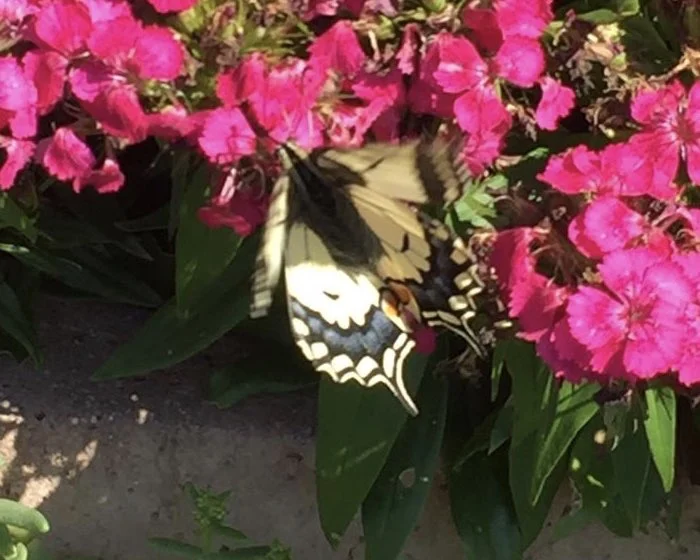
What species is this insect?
Papilio machaon
